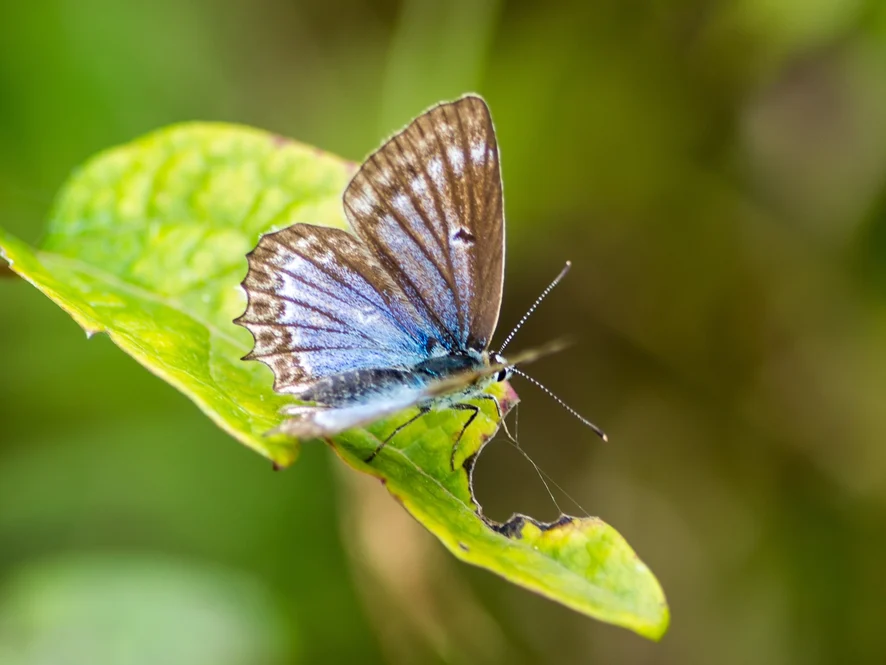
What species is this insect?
Polyommatus daphnis
